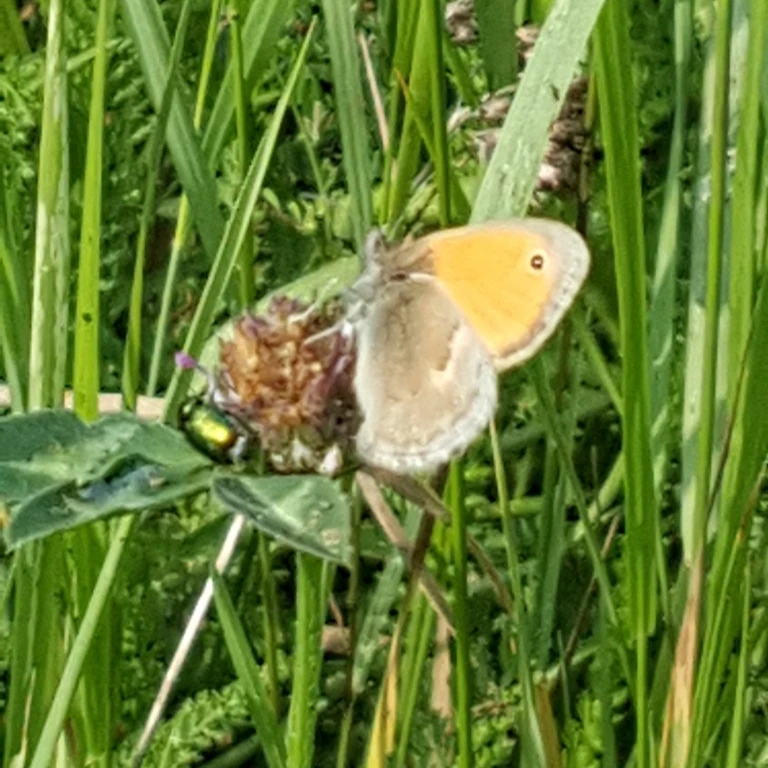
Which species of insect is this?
Coenonympha pamphilus
